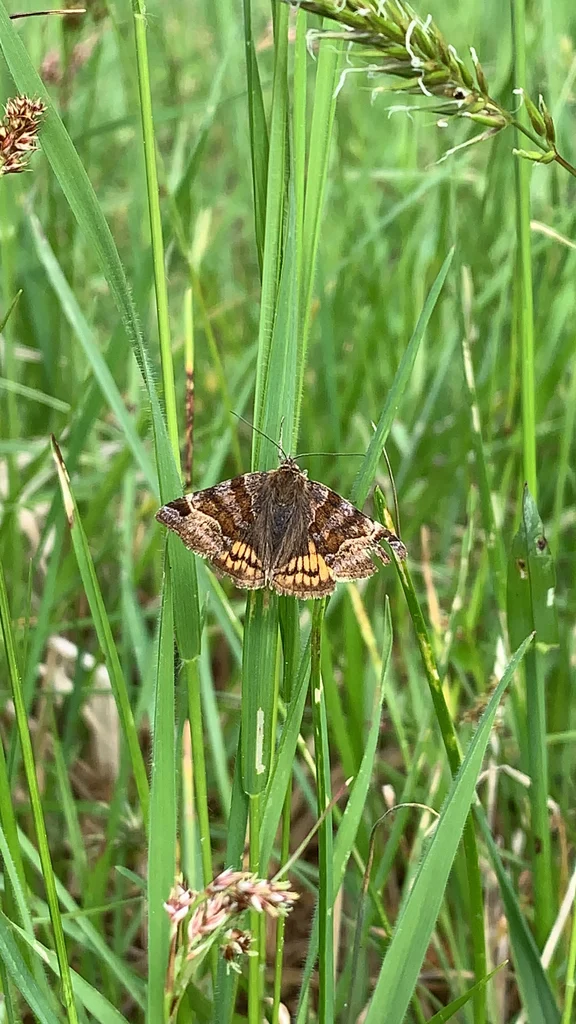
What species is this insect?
Euclidia glyphica
